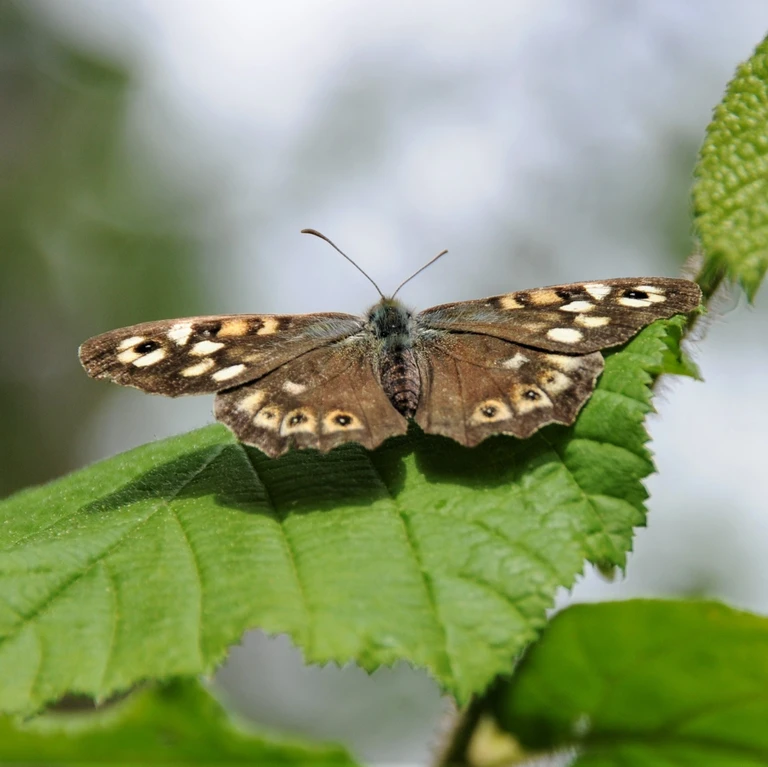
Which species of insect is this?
Pararge aegeria
